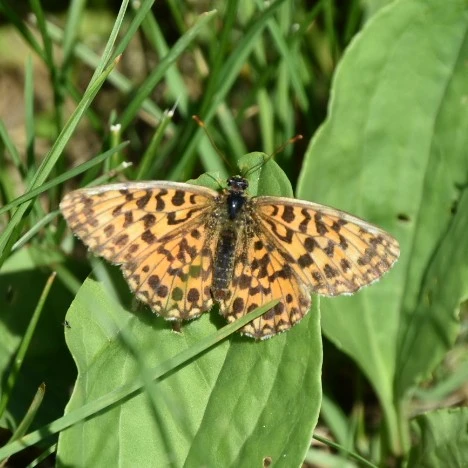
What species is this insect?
Boloria dia
